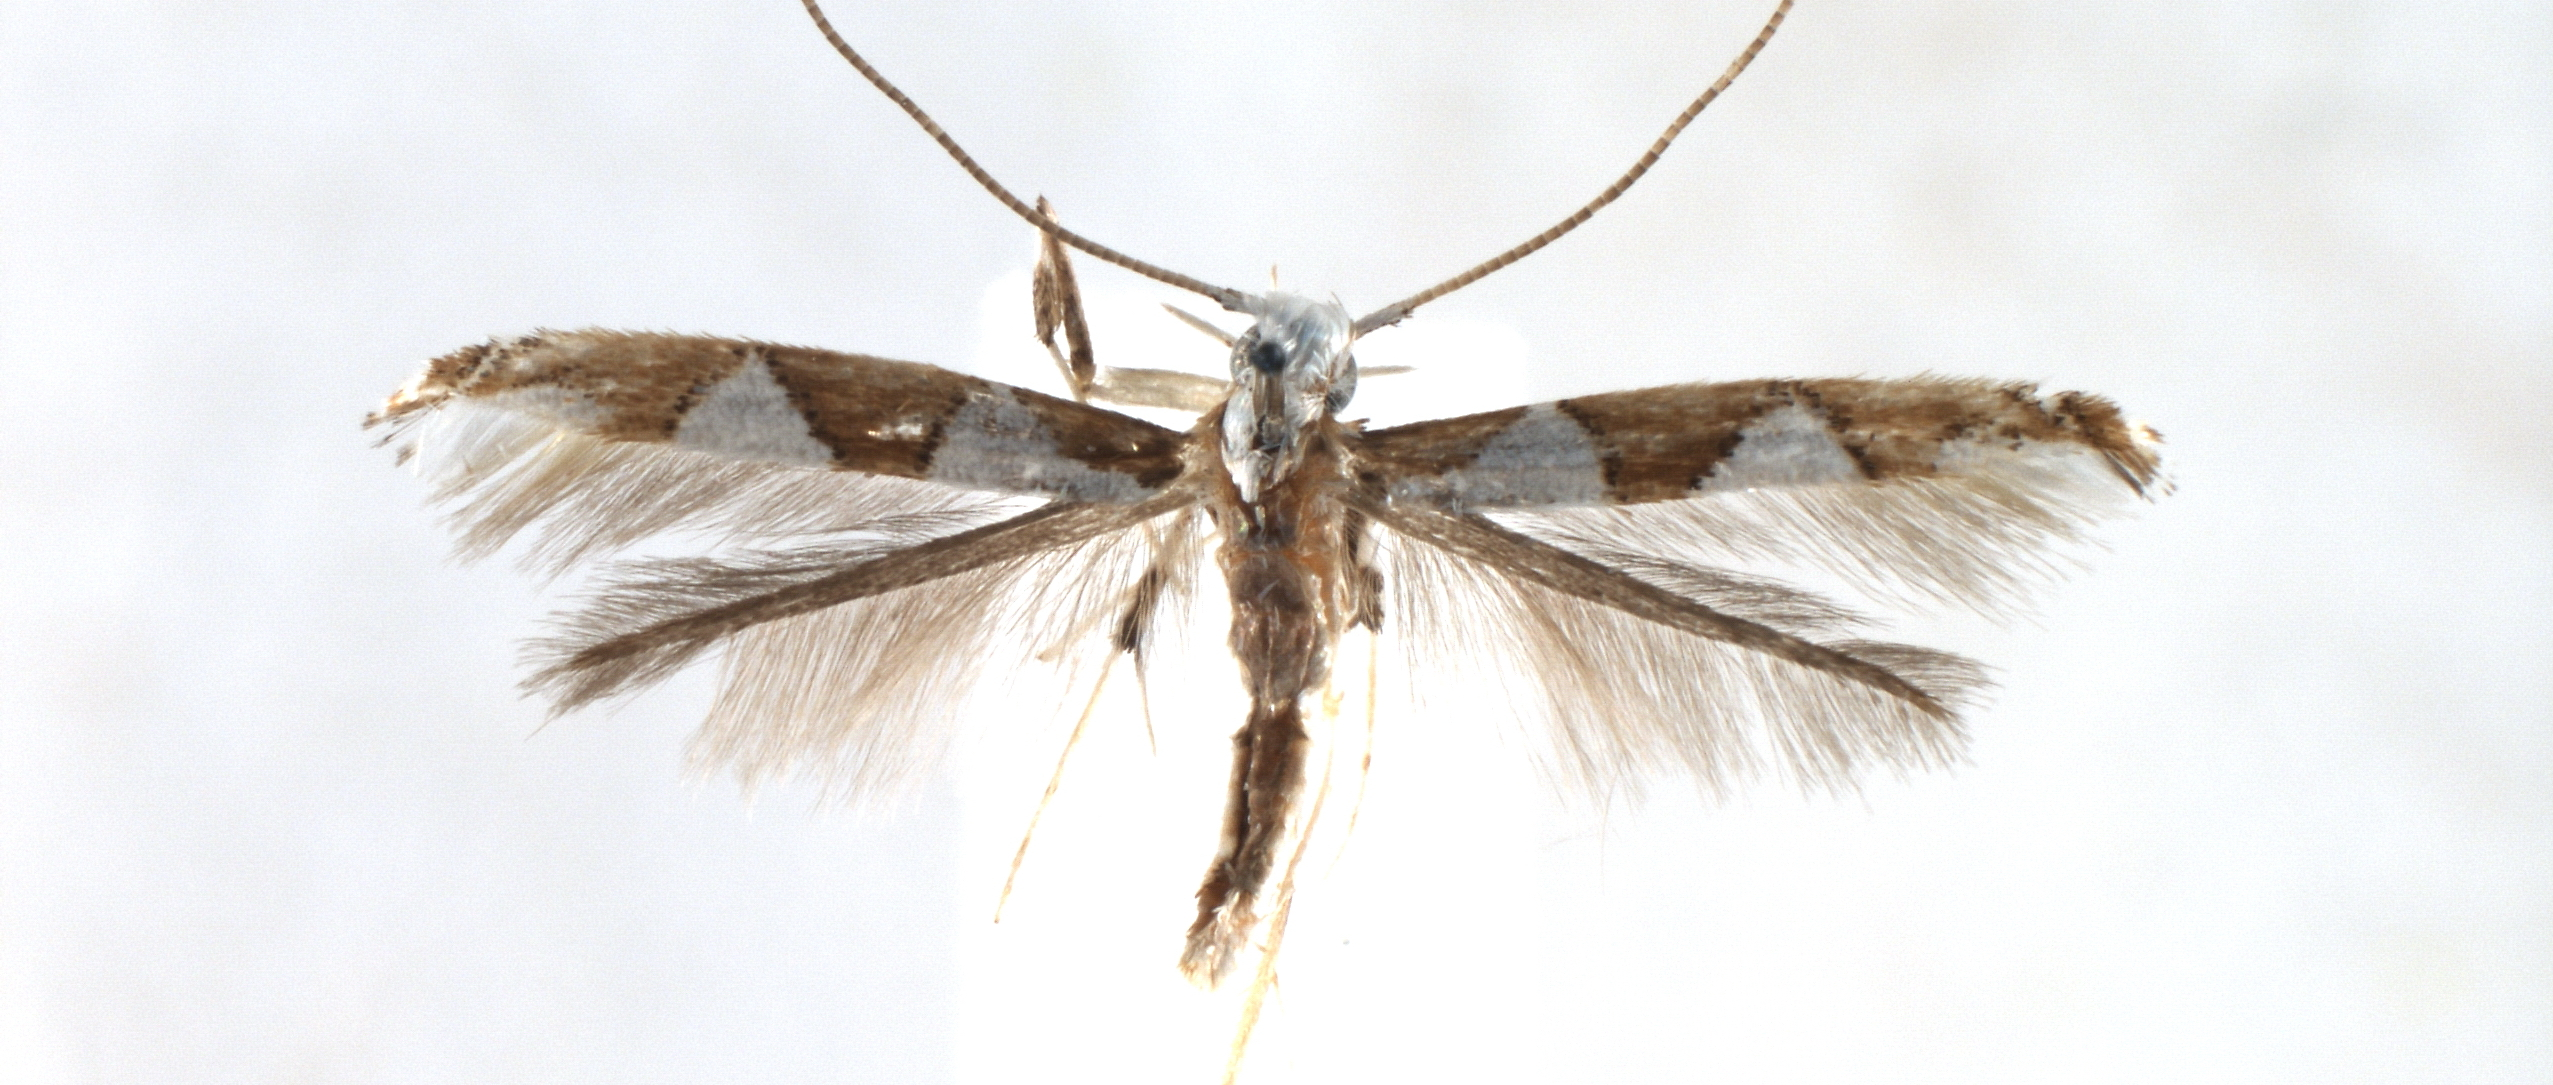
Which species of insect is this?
Dialectica sanctaecrucis
